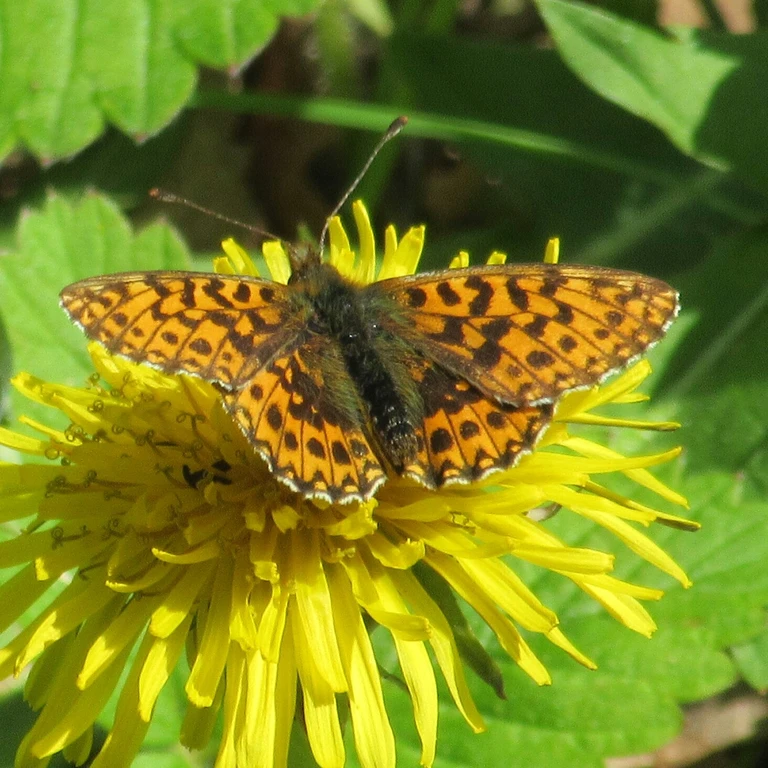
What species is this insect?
Boloria dia
